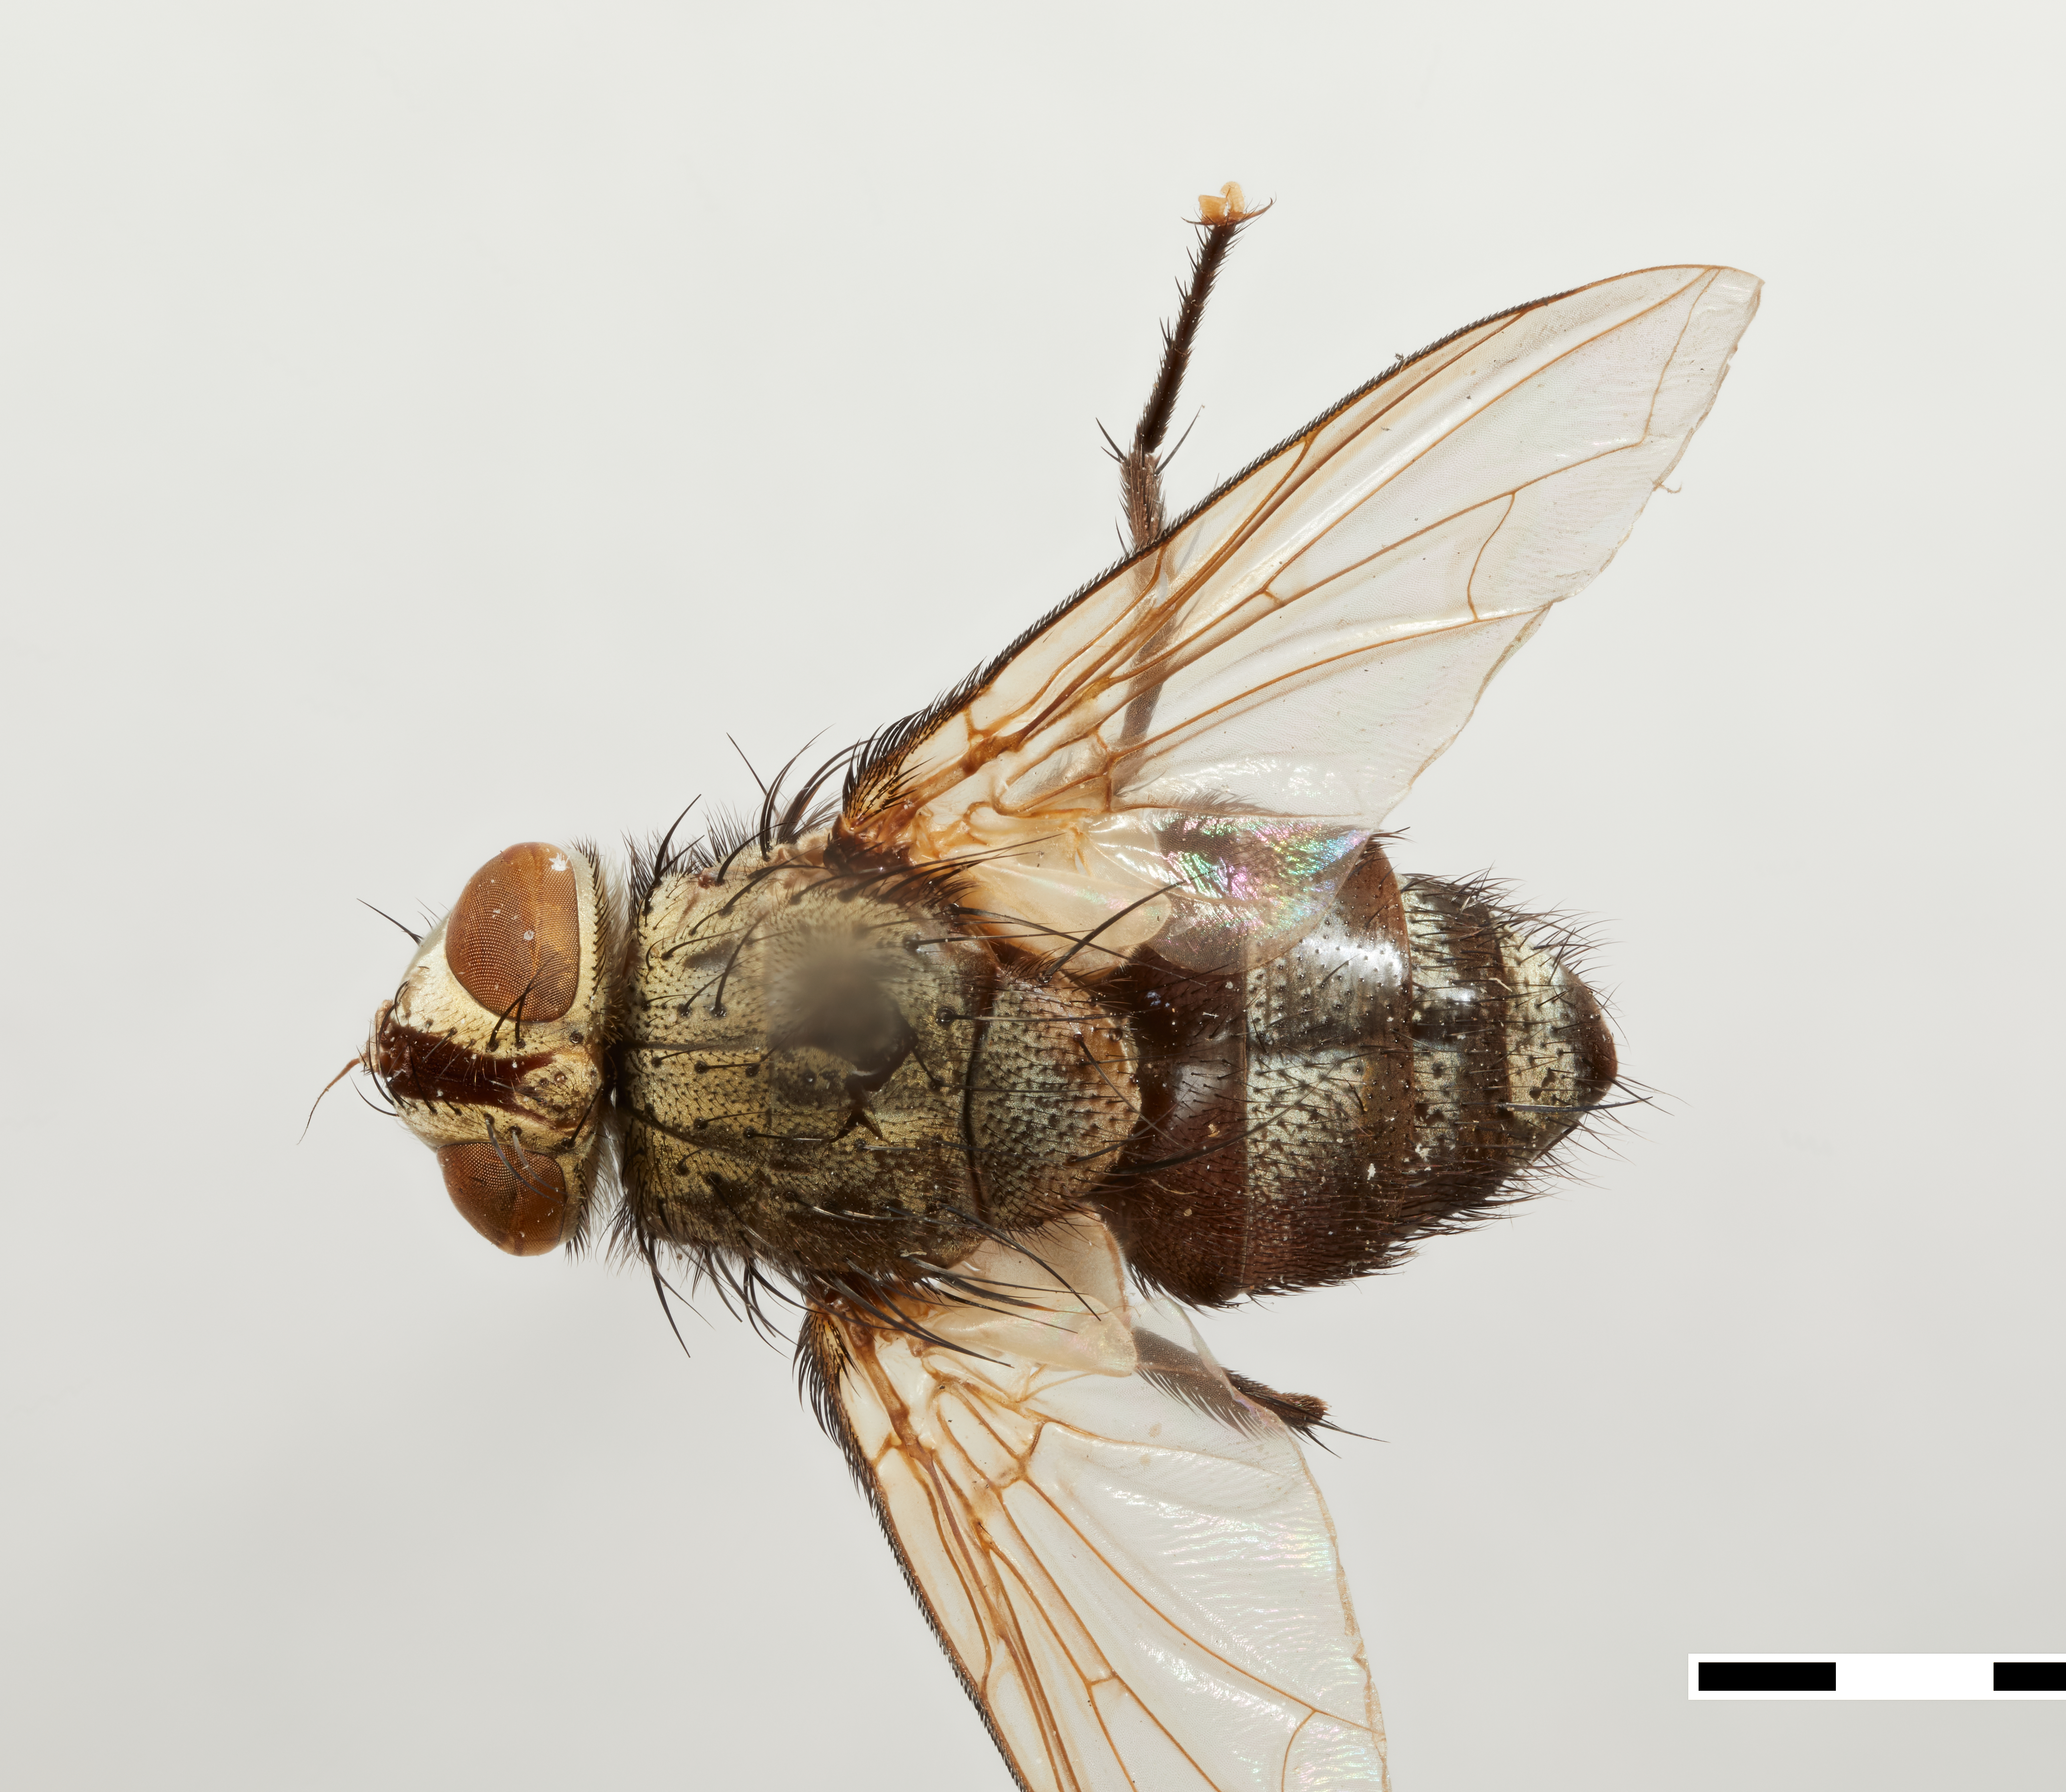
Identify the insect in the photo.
Trophops clauseni
